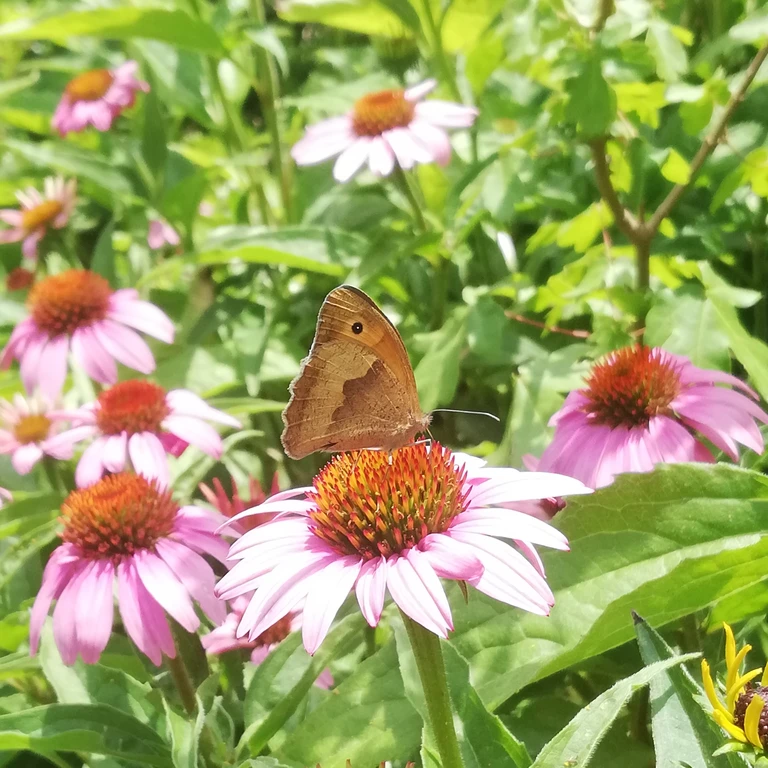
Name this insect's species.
Maniola jurtina
